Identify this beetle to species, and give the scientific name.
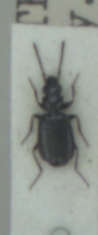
Syntomus truncatellus
